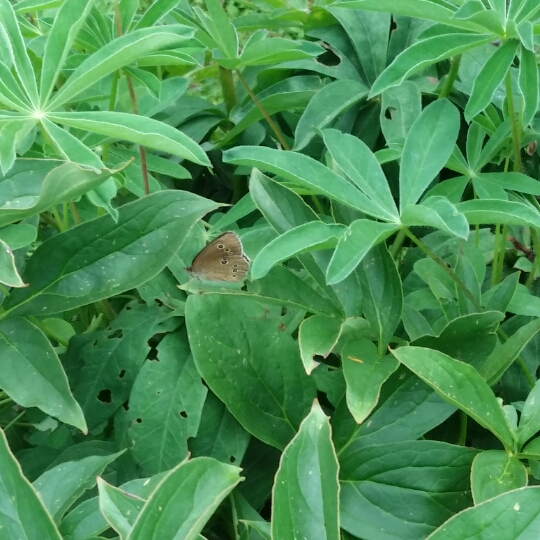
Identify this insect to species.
Aphantopus hyperantus
